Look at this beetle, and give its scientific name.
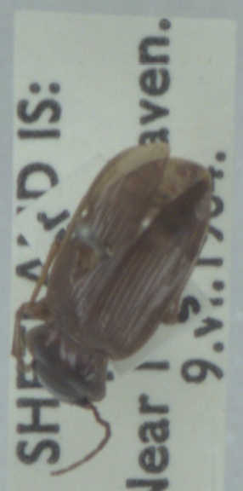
Nebria salina
